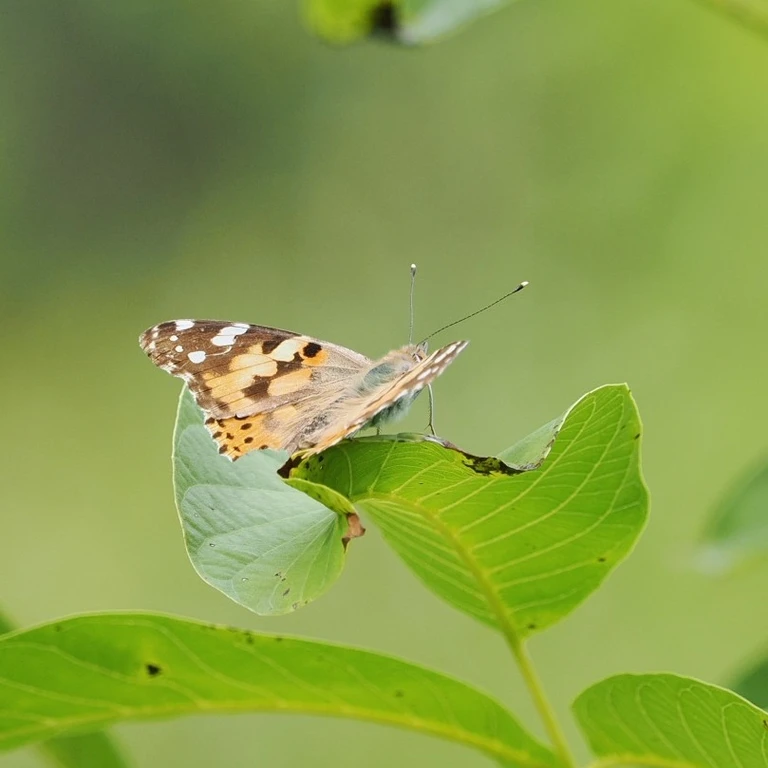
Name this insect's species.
Vanessa cardui
